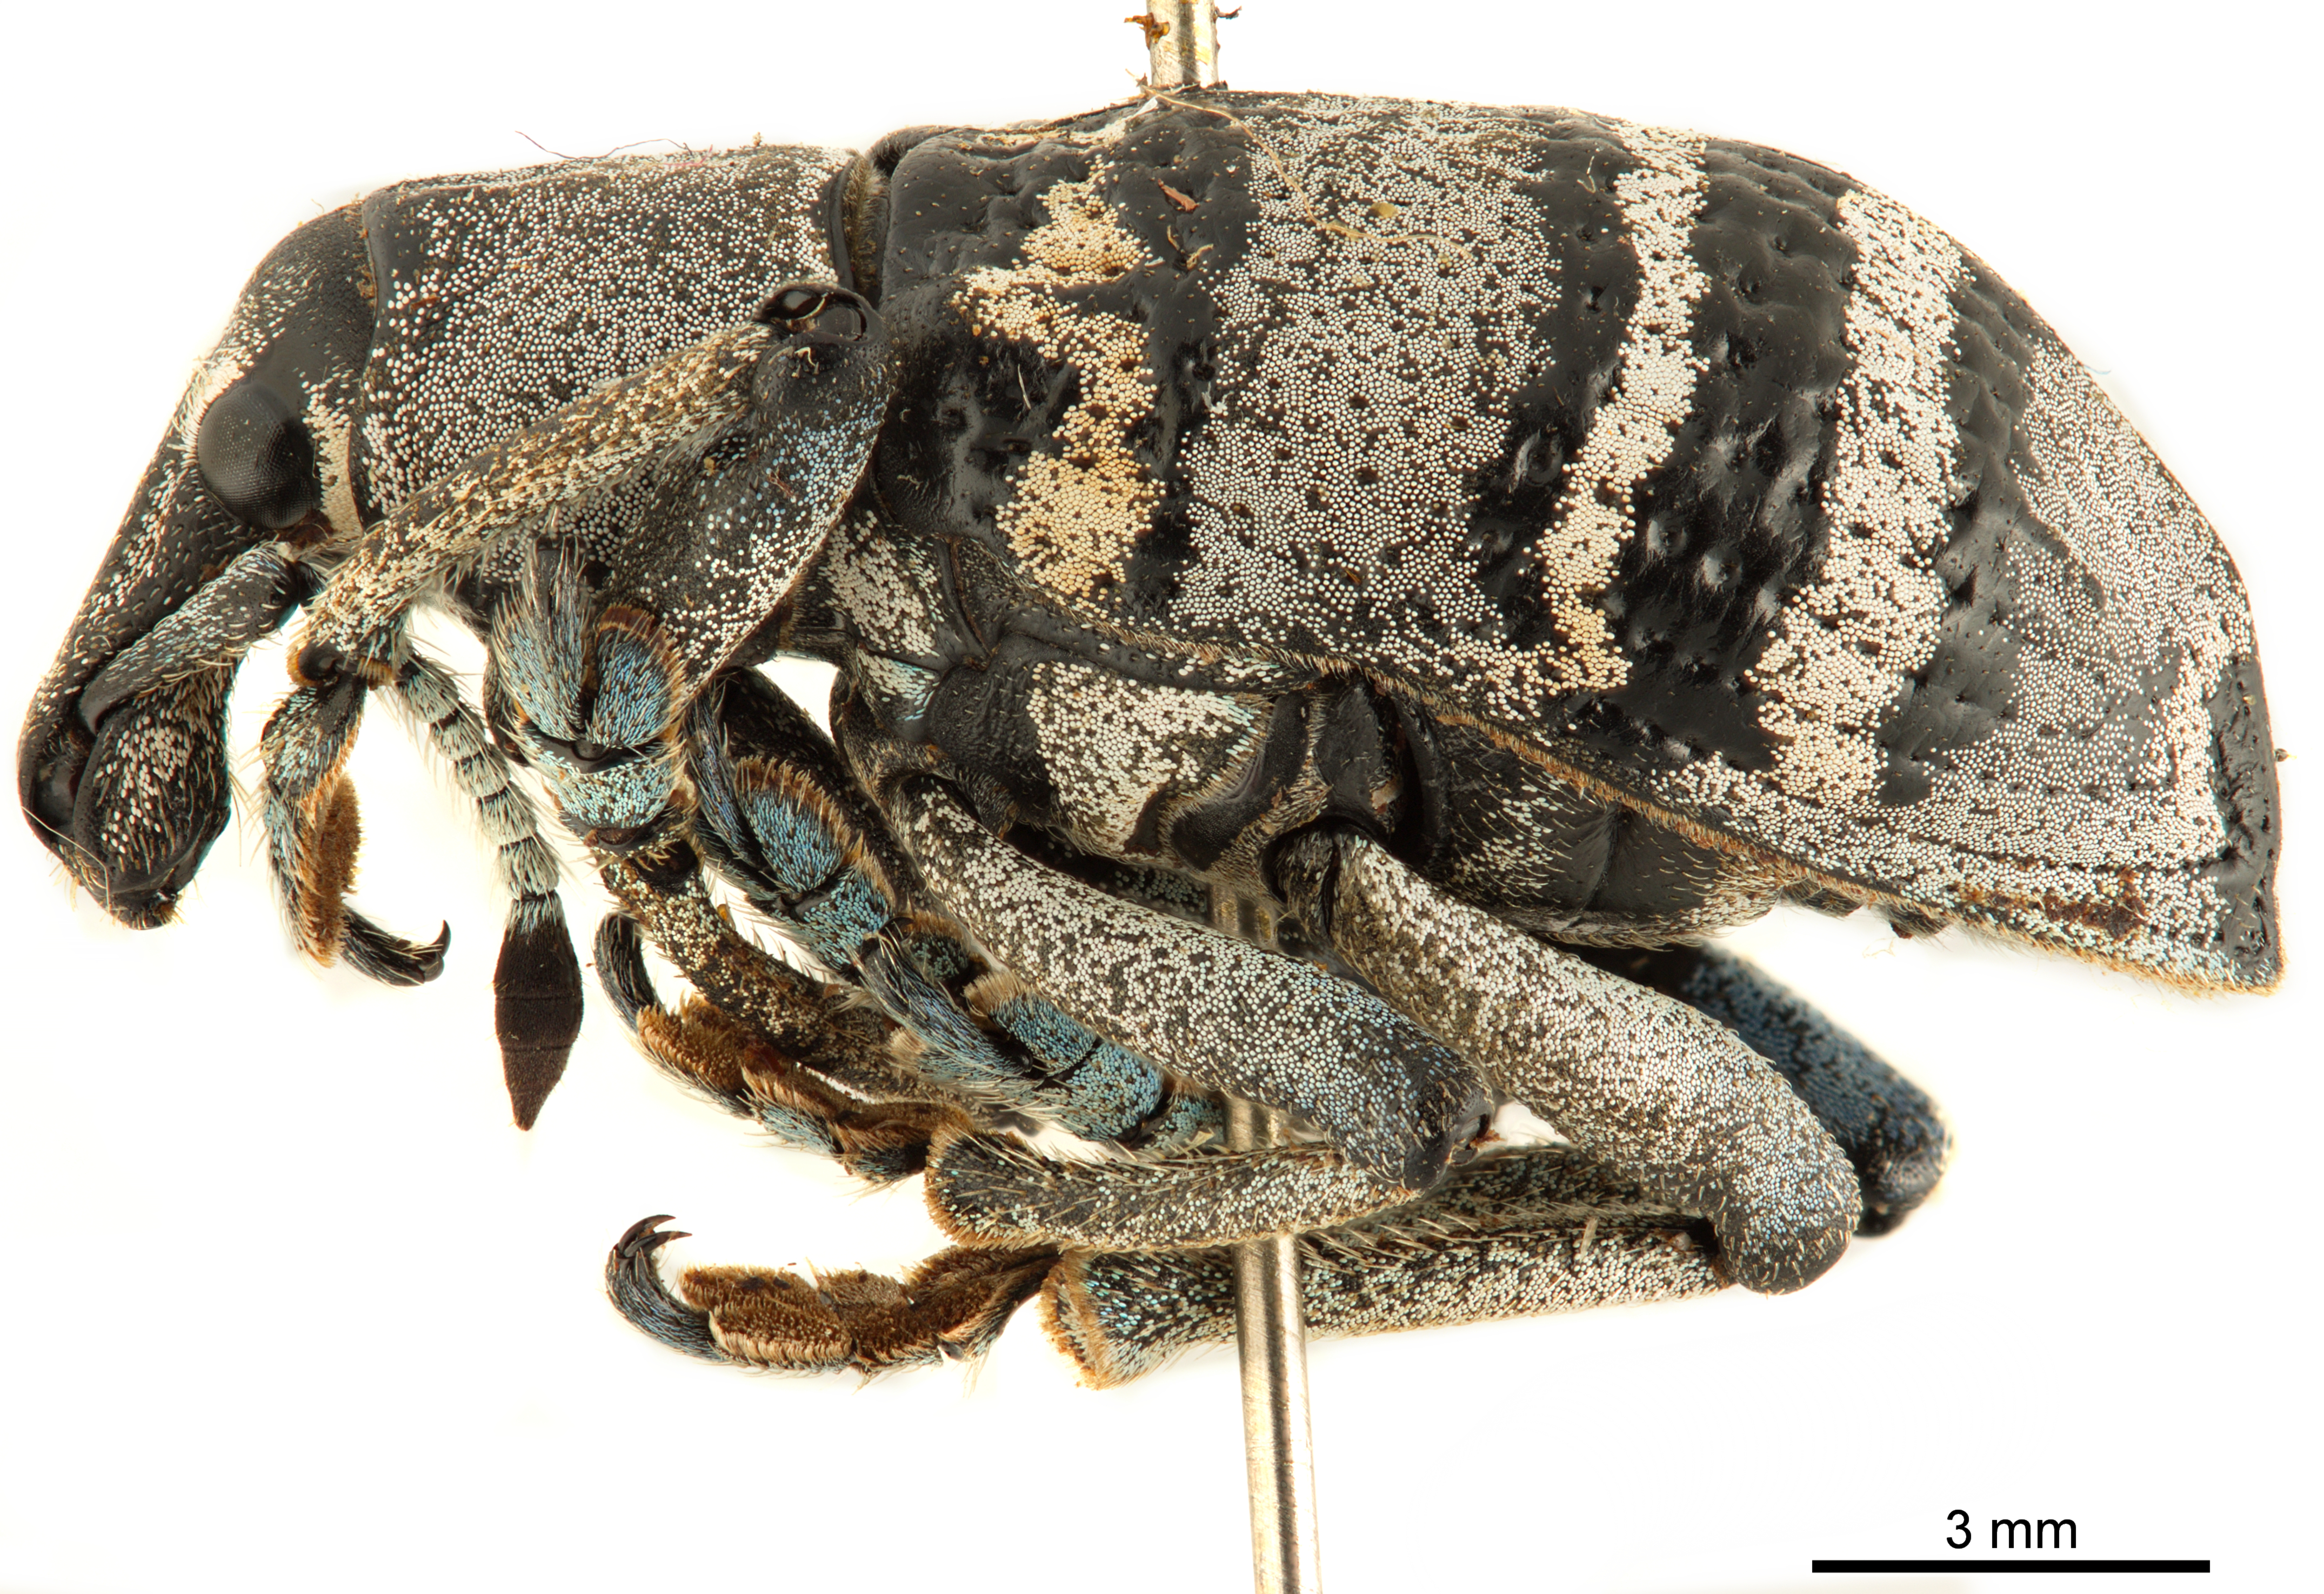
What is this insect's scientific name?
Eupholus nickerli
